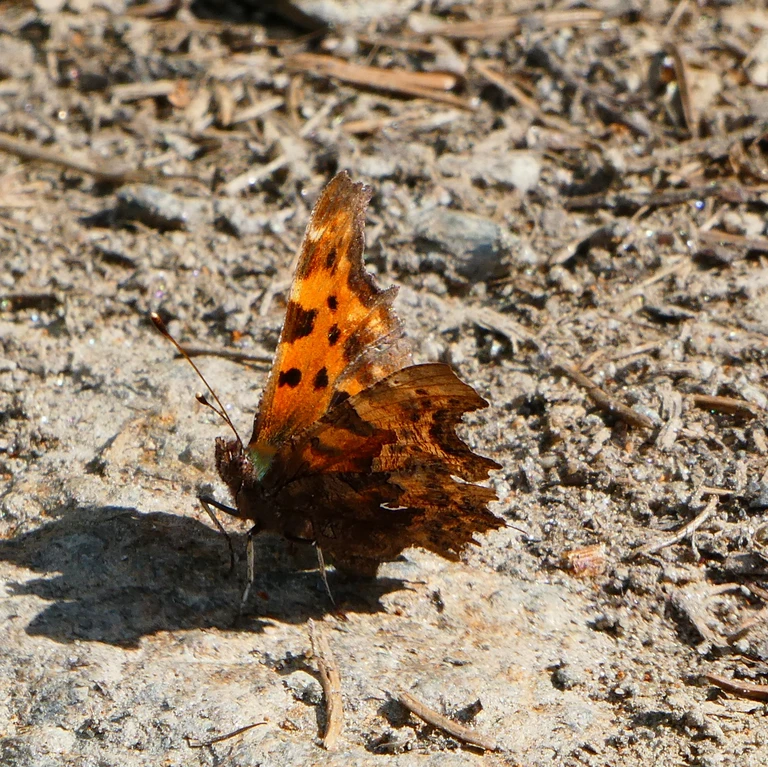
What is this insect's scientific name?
Polygonia c-album
